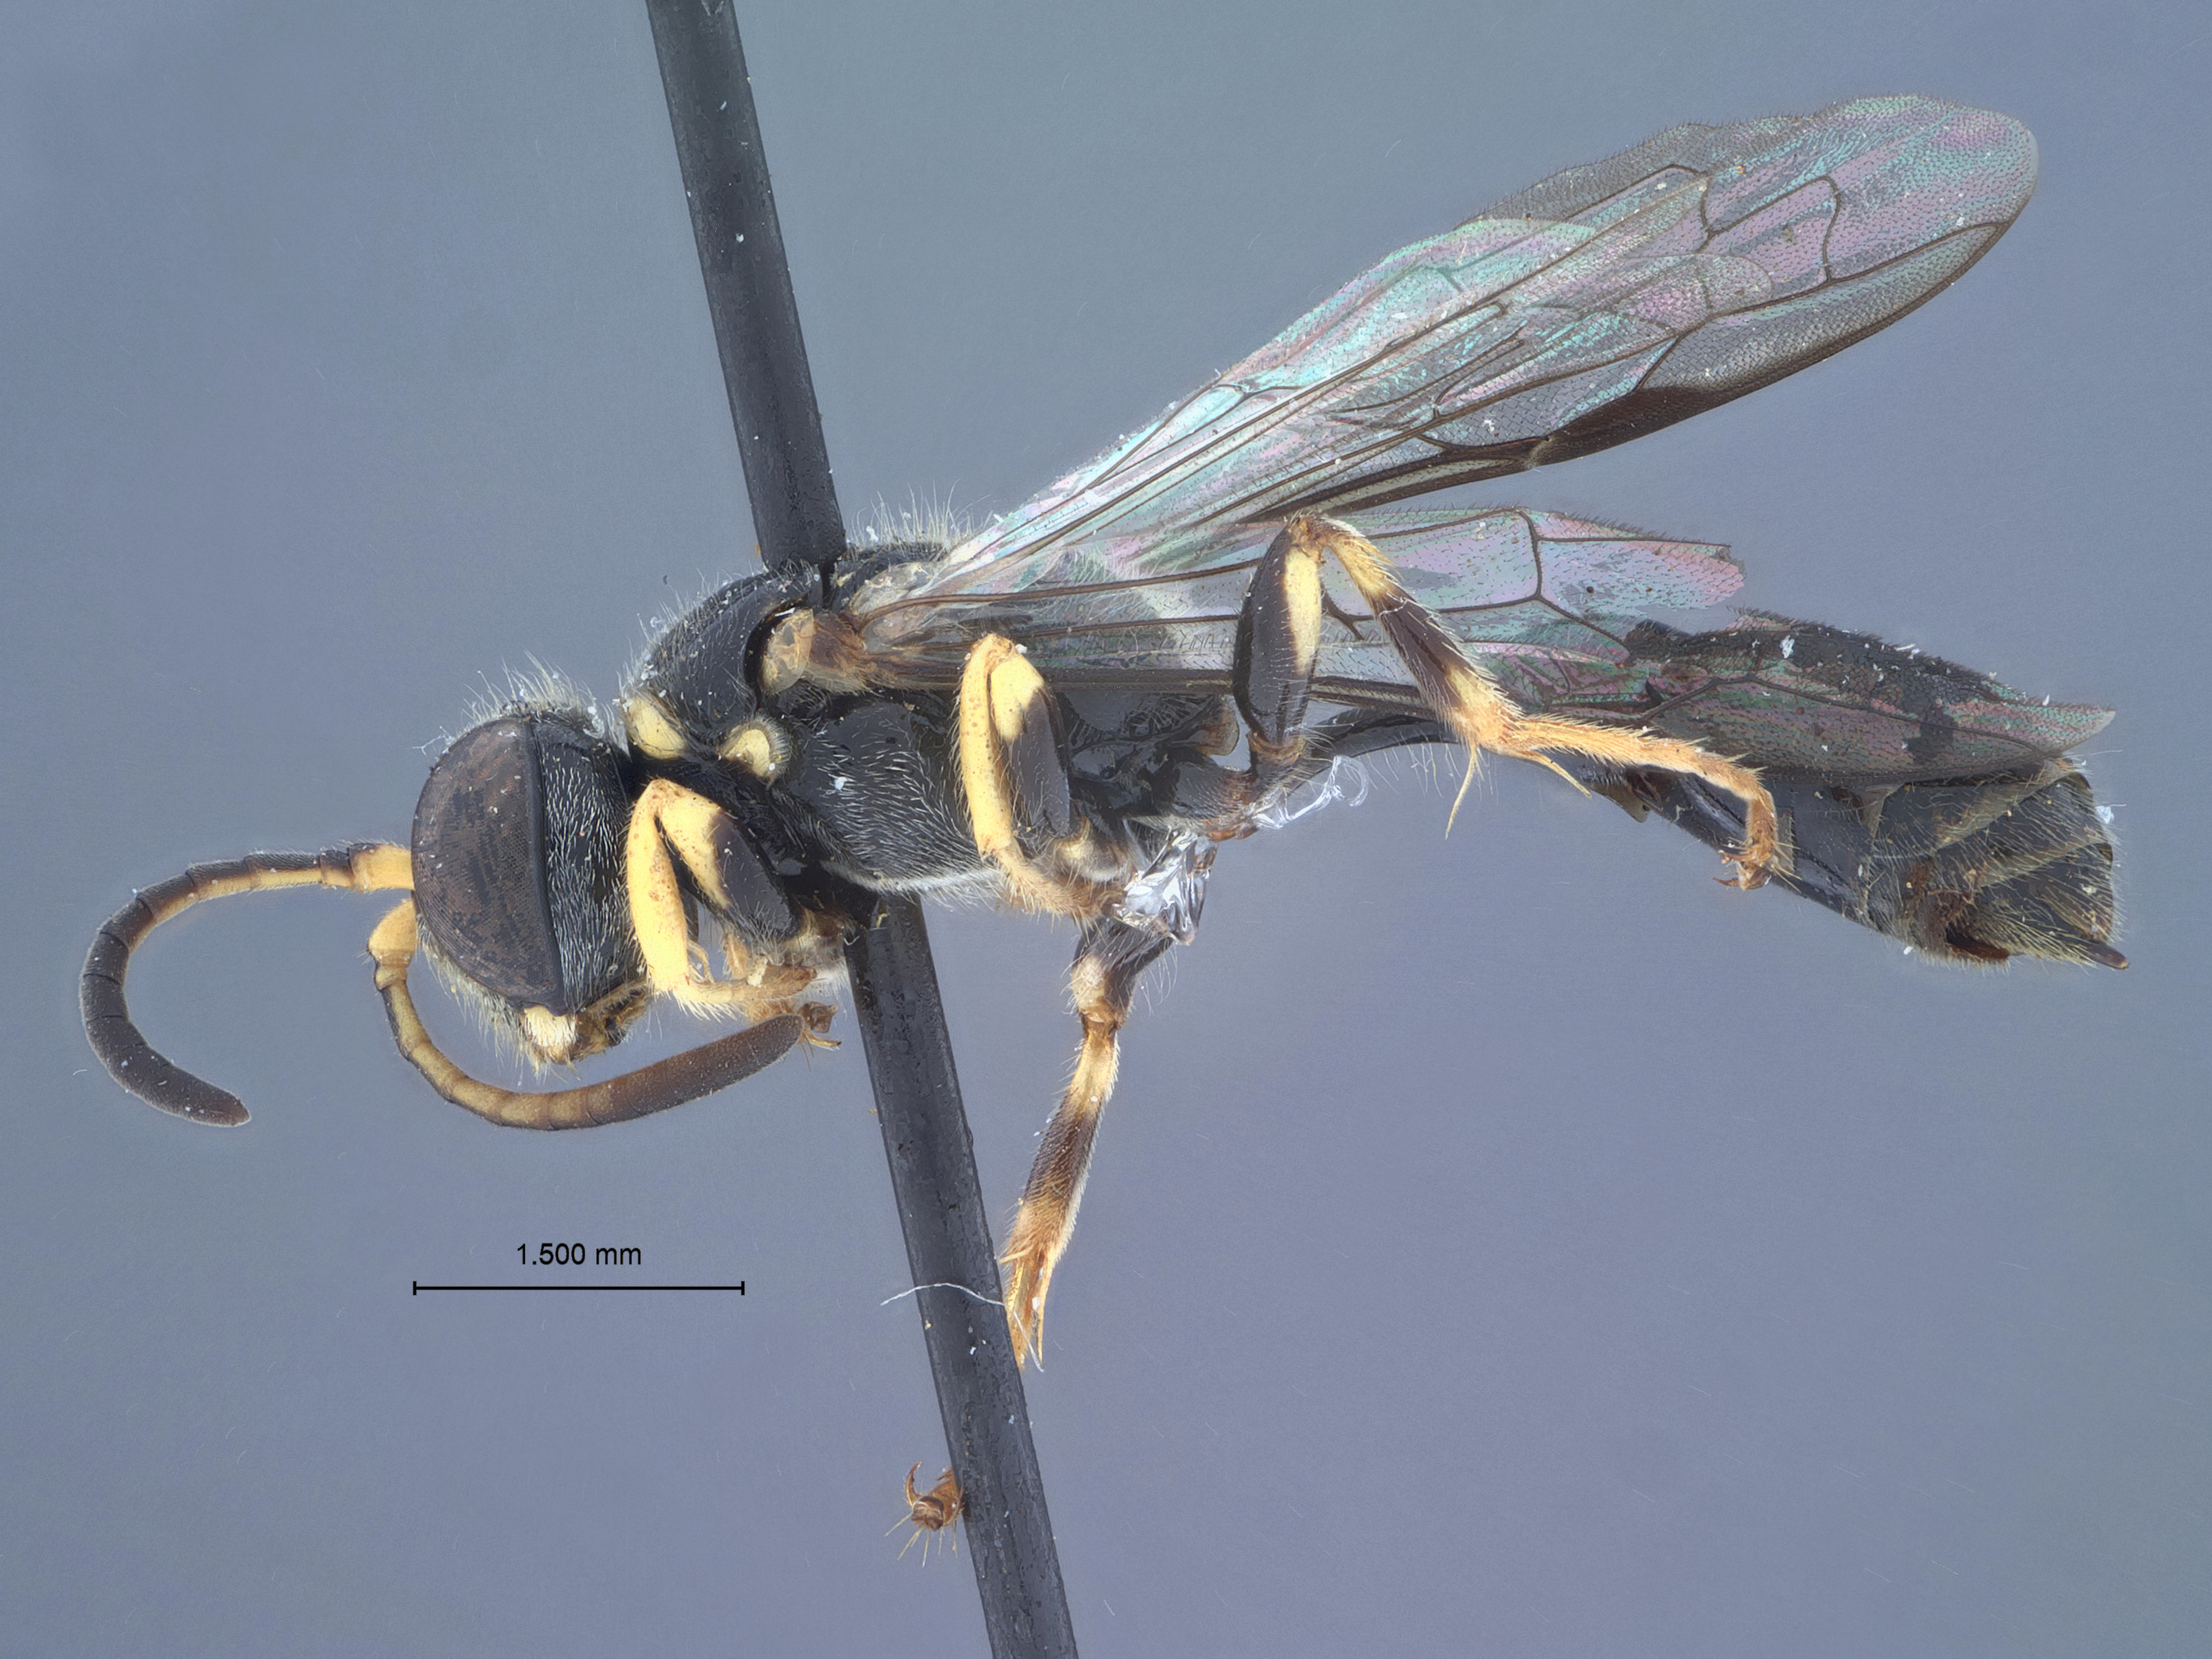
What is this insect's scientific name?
Psenulus cavifrons
